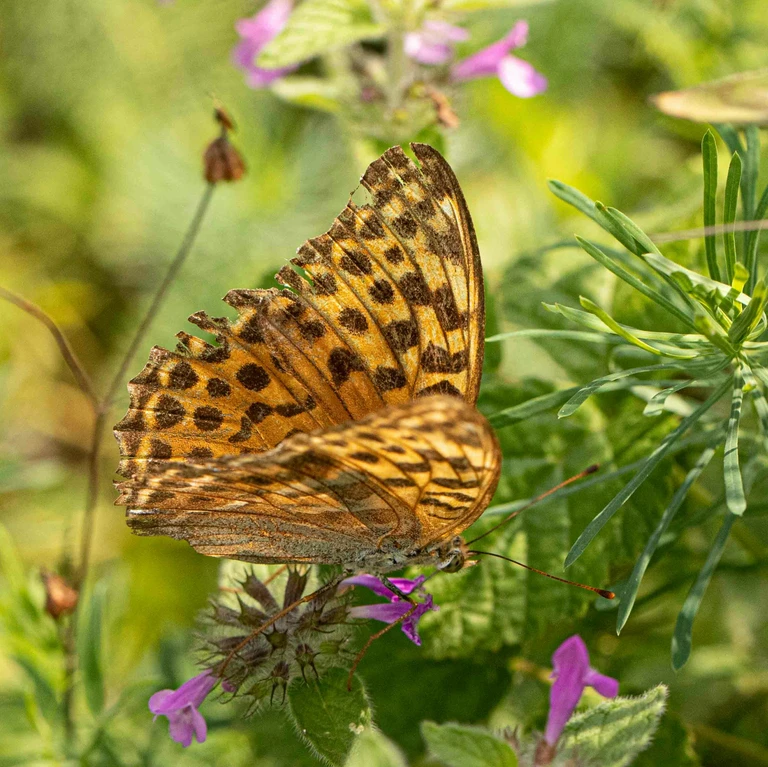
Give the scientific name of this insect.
Argynnis paphia
